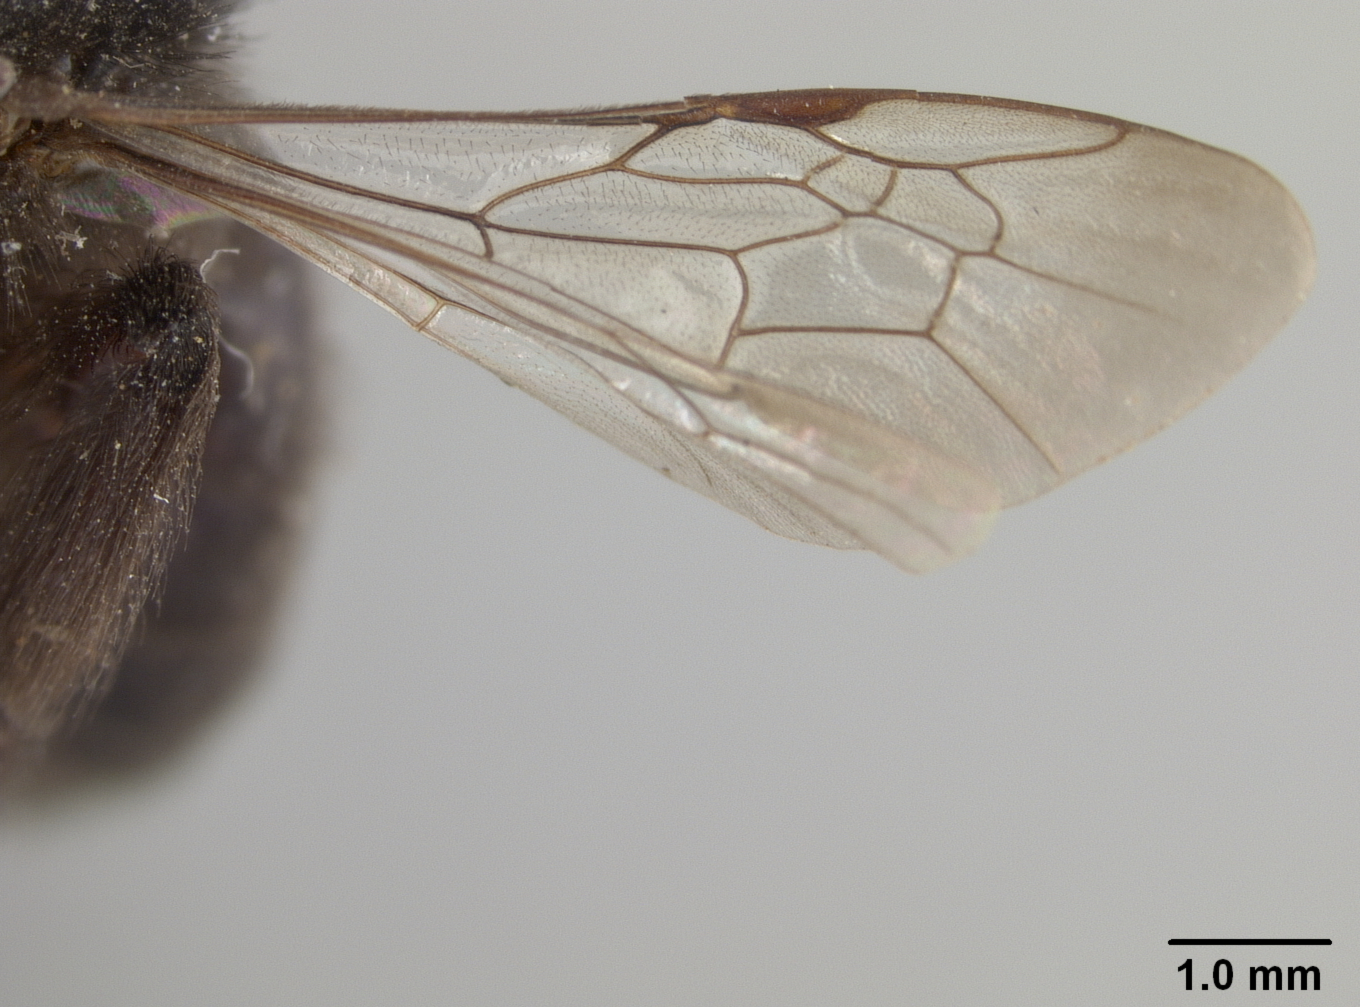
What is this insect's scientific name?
Andrena nigerrima
